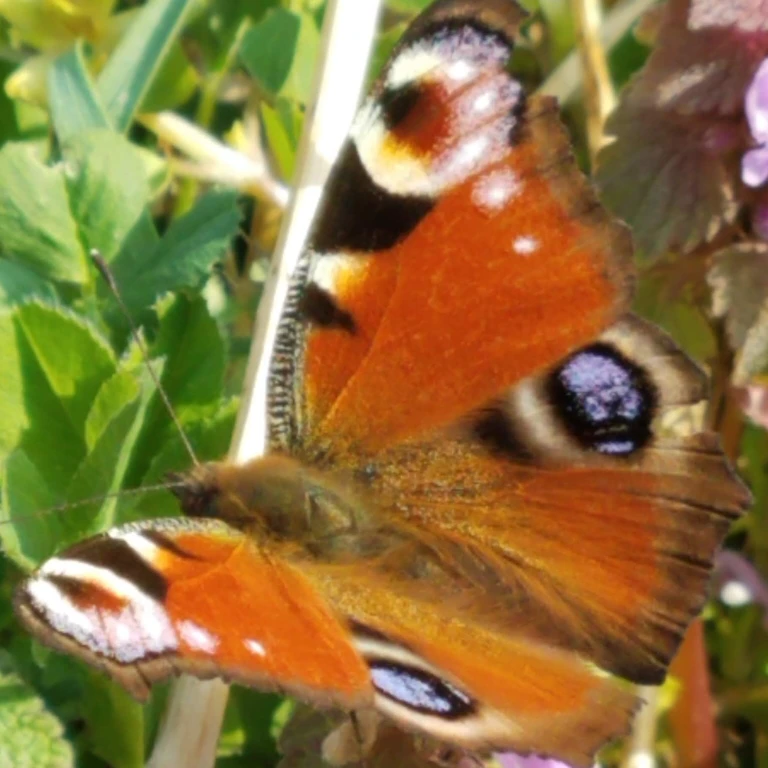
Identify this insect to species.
Aglais io
